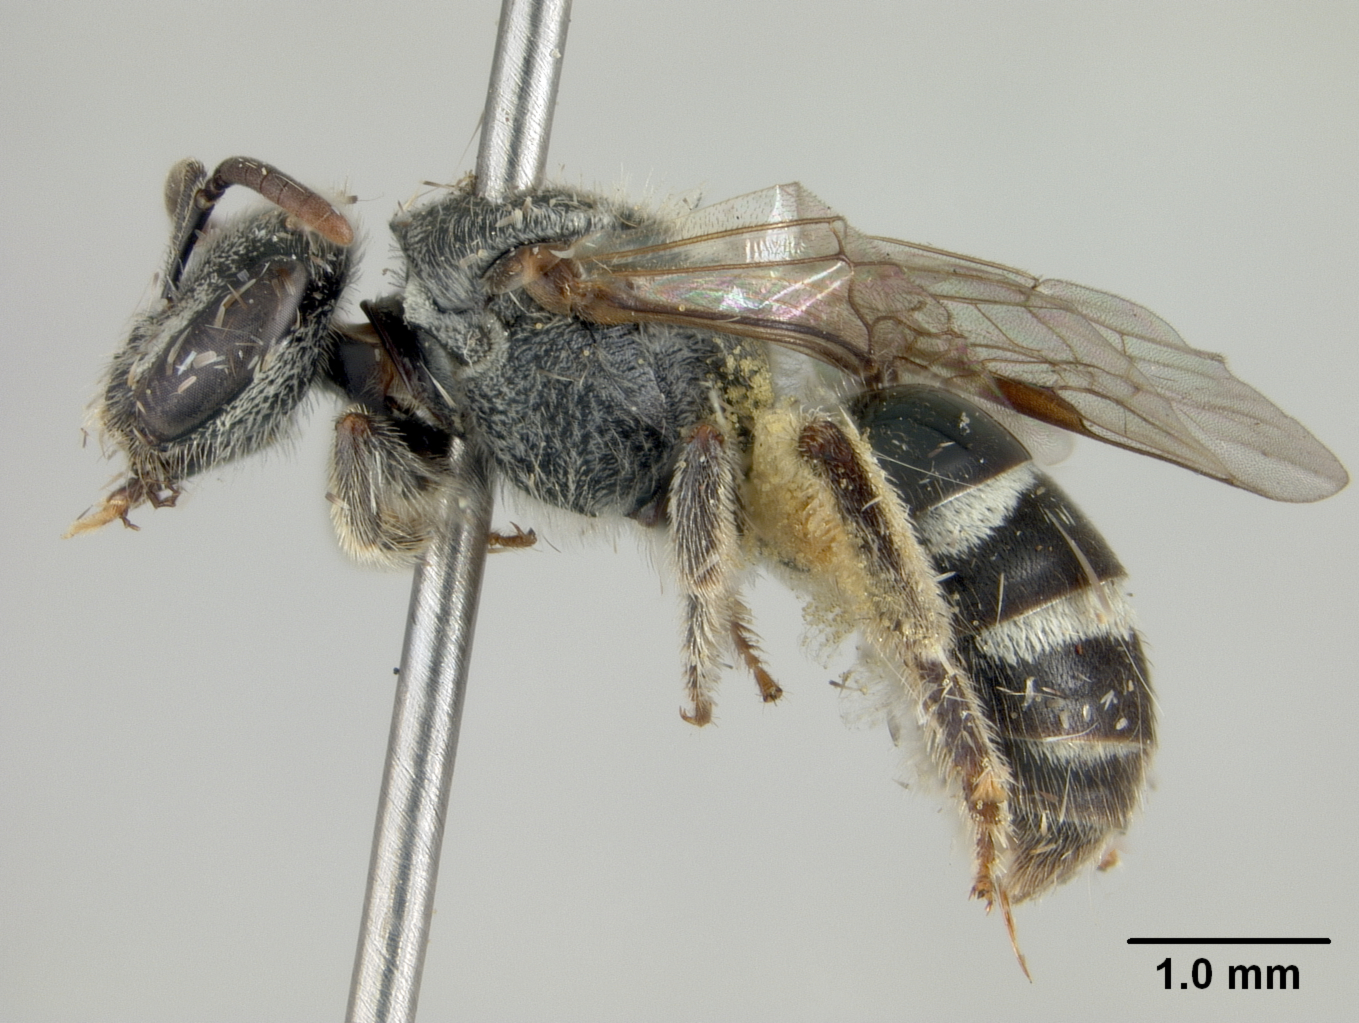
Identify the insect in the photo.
Pachyhalictus karunaratnei
